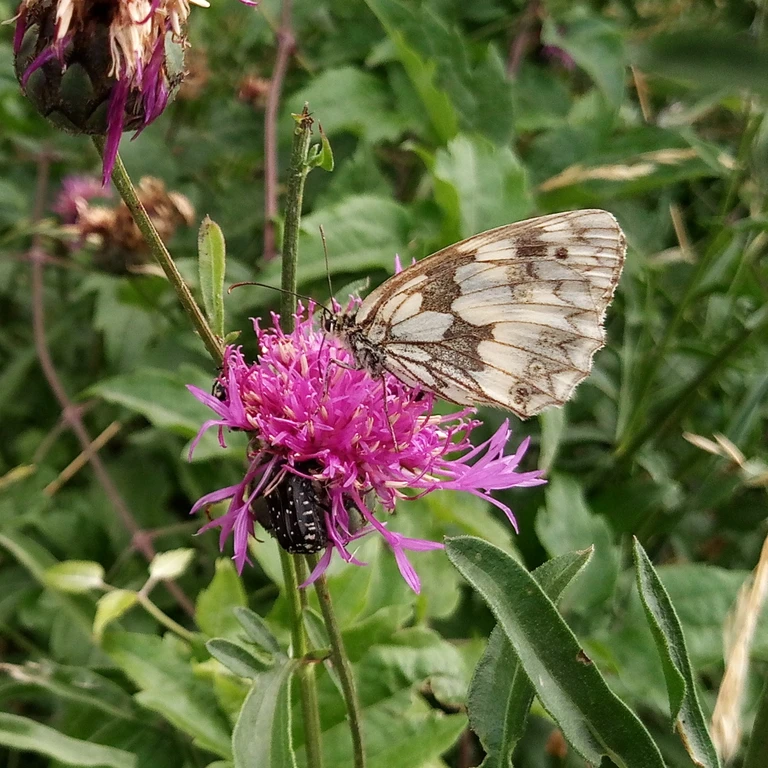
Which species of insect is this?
Melanargia galathea
